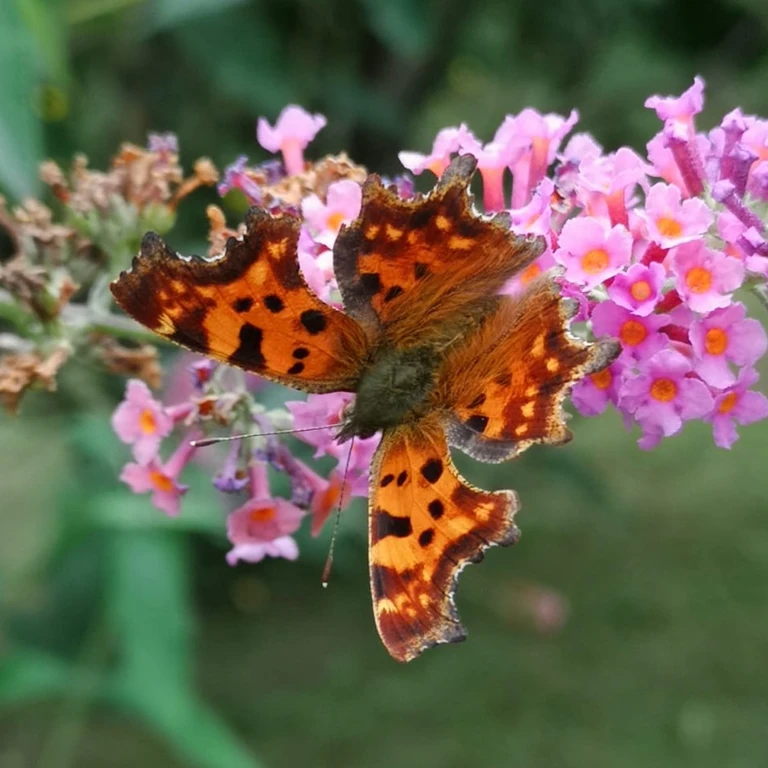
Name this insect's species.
Polygonia c-album
